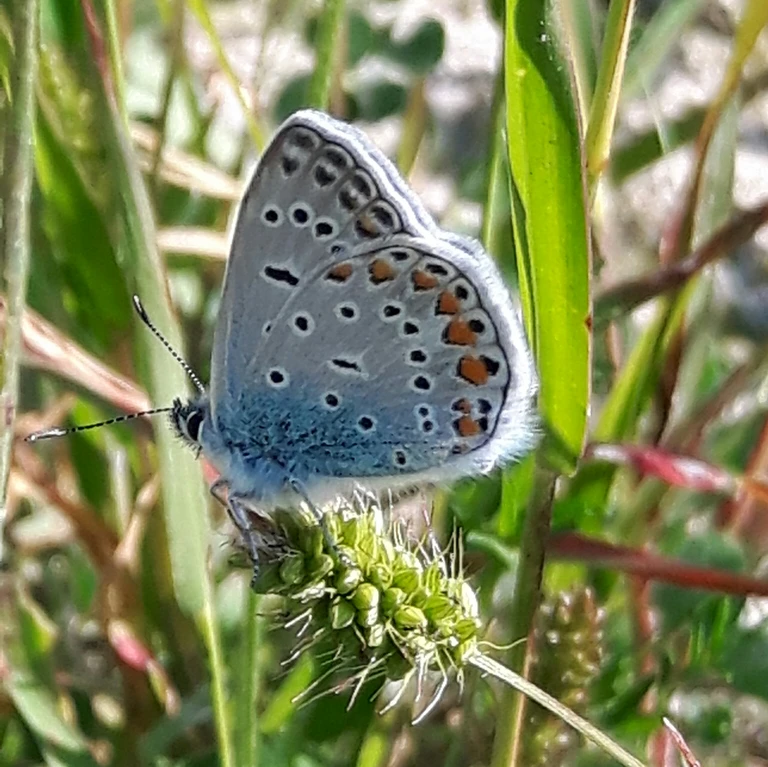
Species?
Polyommatus icarus
